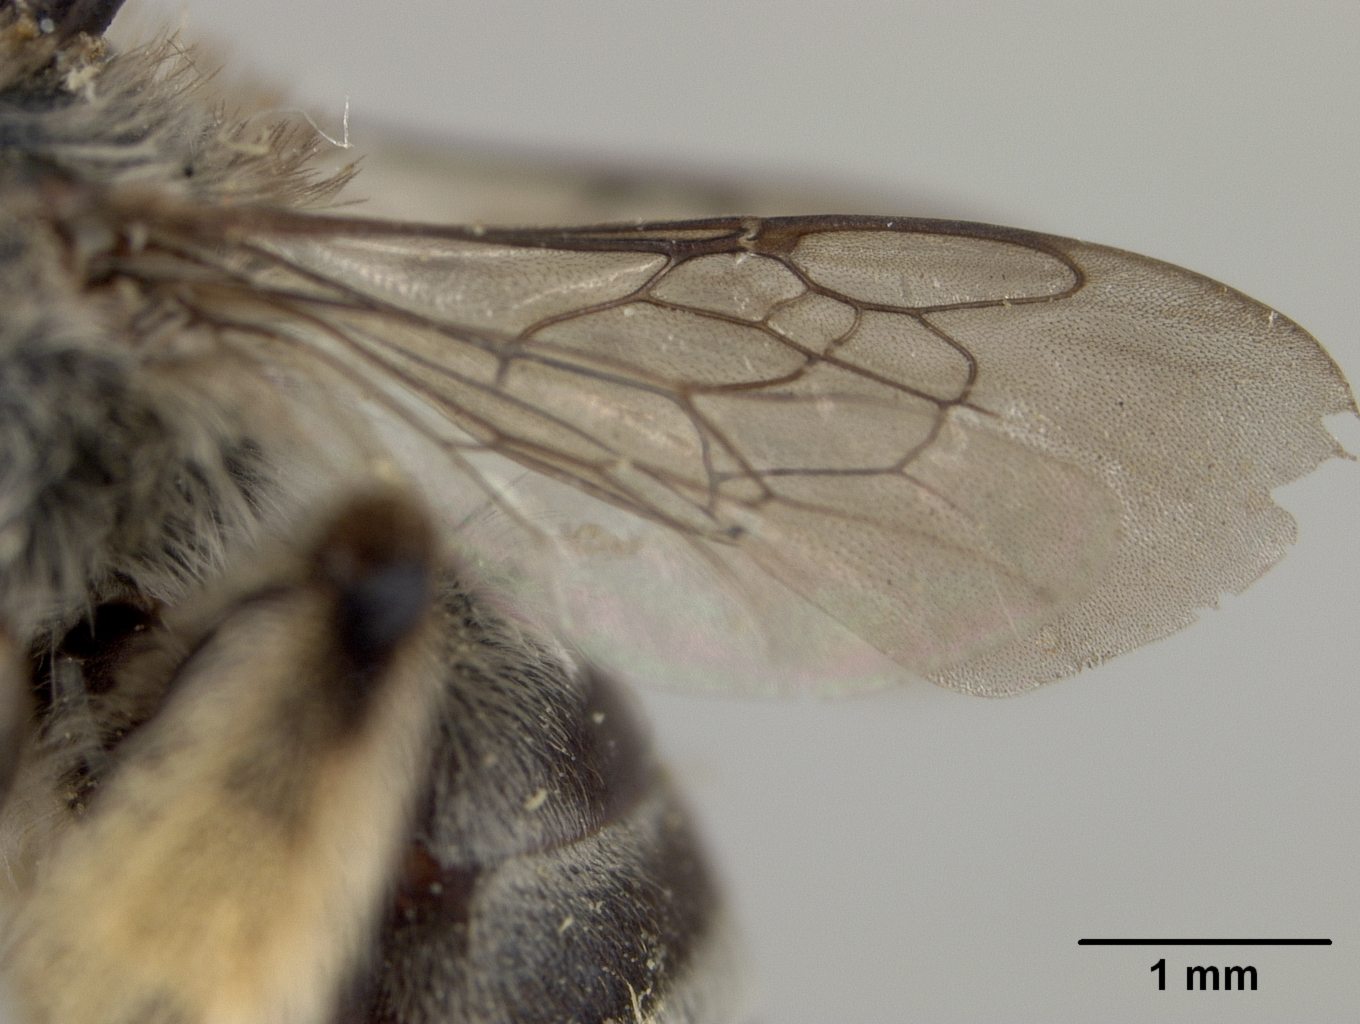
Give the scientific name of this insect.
Exomalopsis wilmattae
